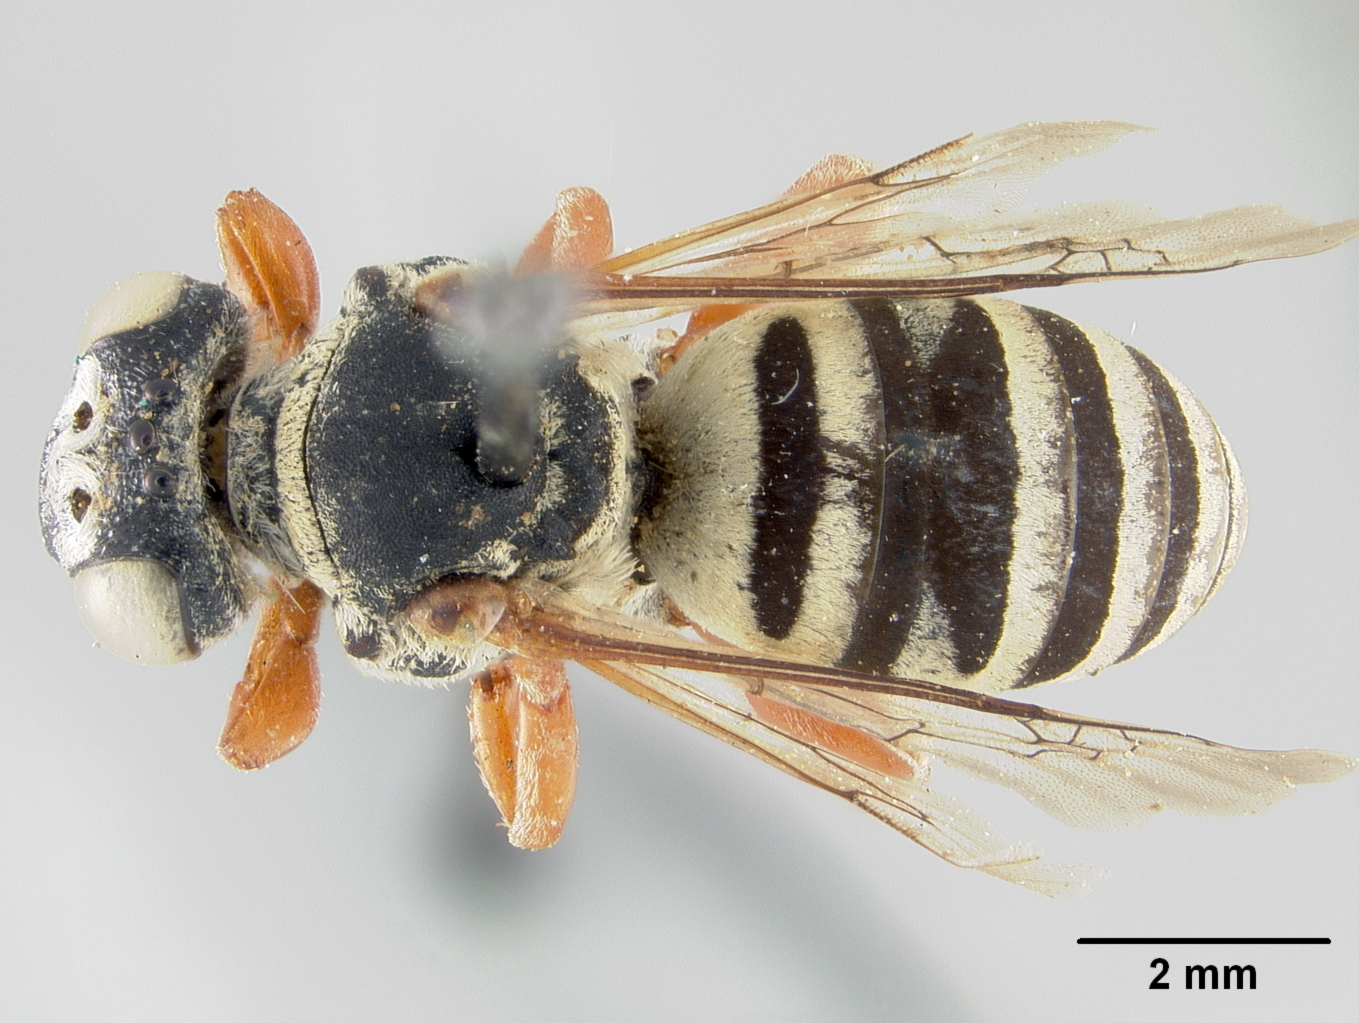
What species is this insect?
Triepeolus custeri
